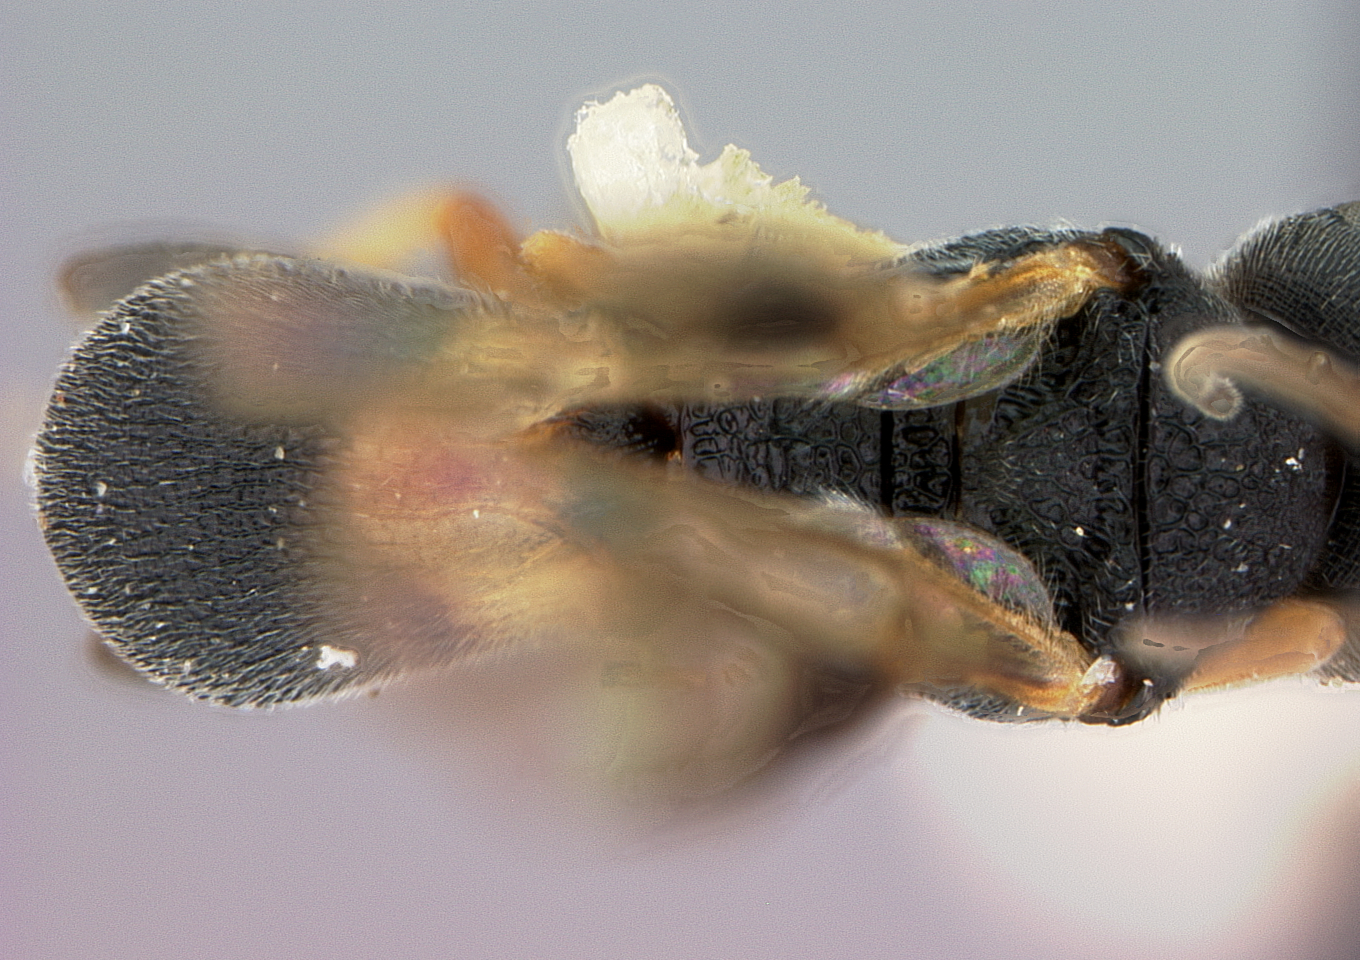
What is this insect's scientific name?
Chelonus aciculatus
